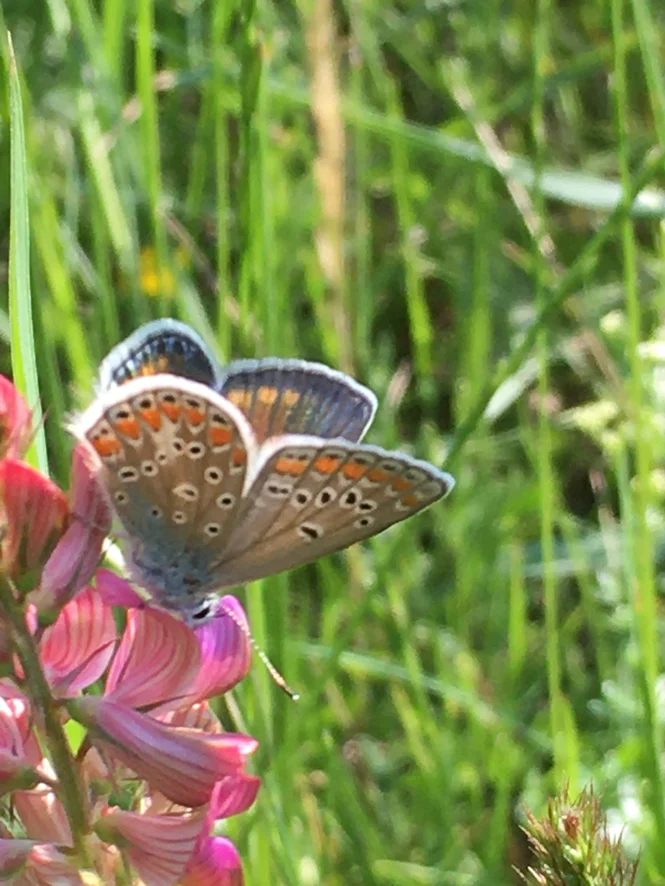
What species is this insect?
Polyommatus thersites
